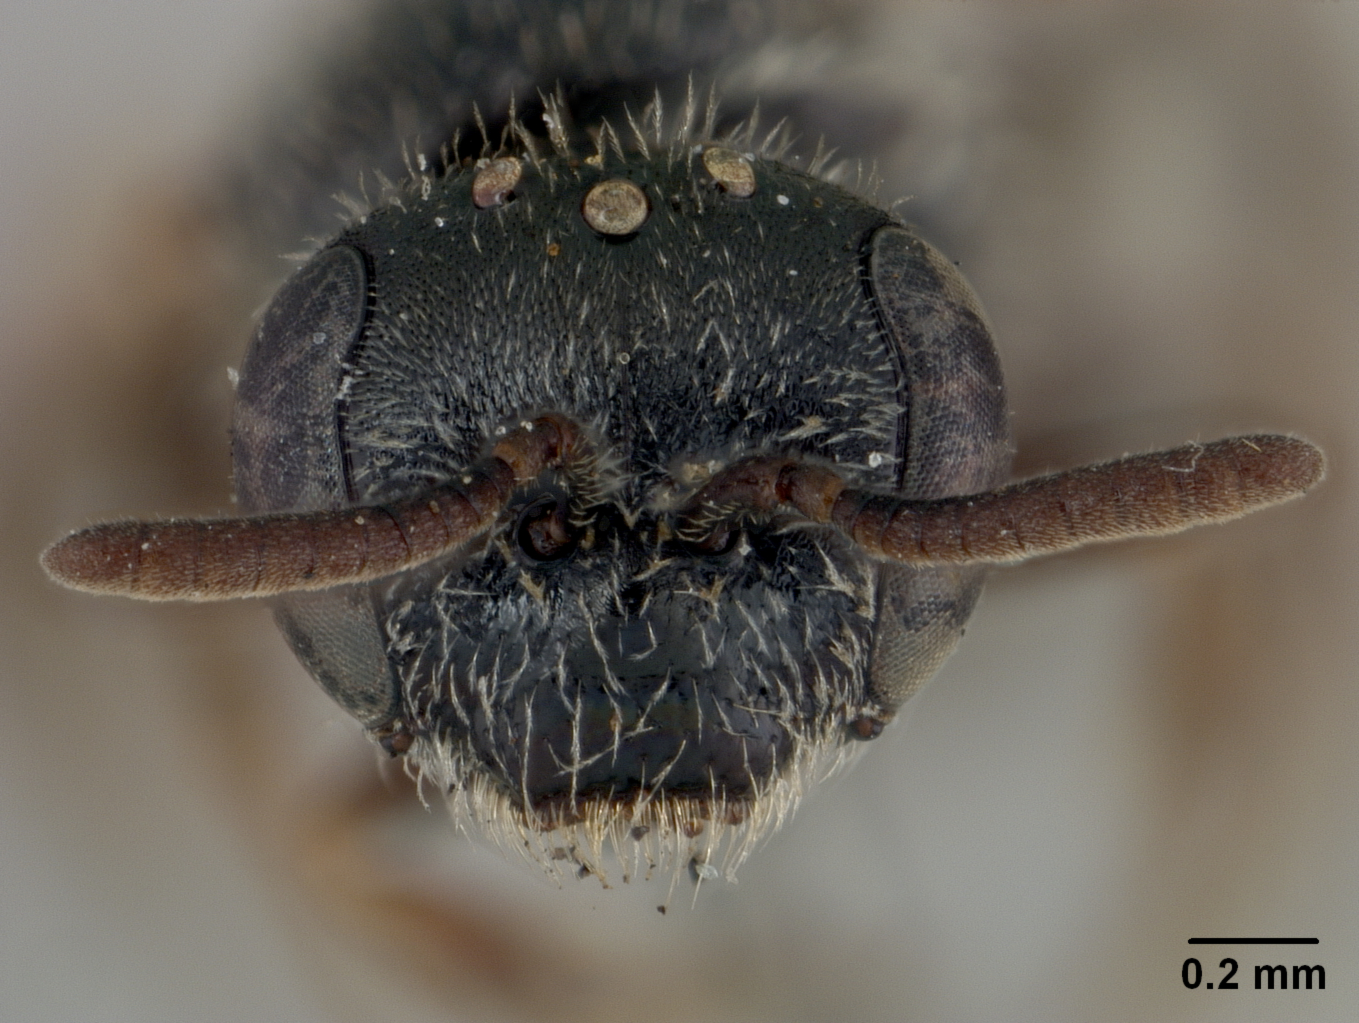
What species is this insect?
Halictus erythrurus
